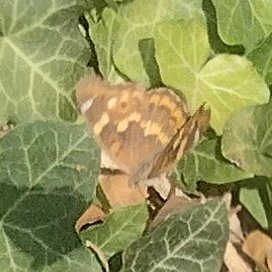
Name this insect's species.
Apatura ilia
